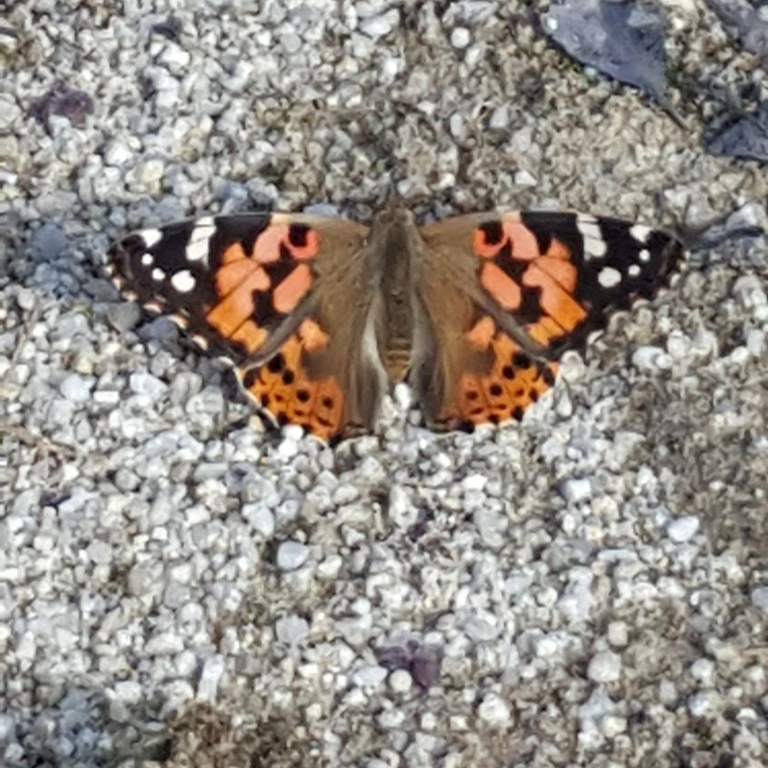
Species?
Vanessa cardui
